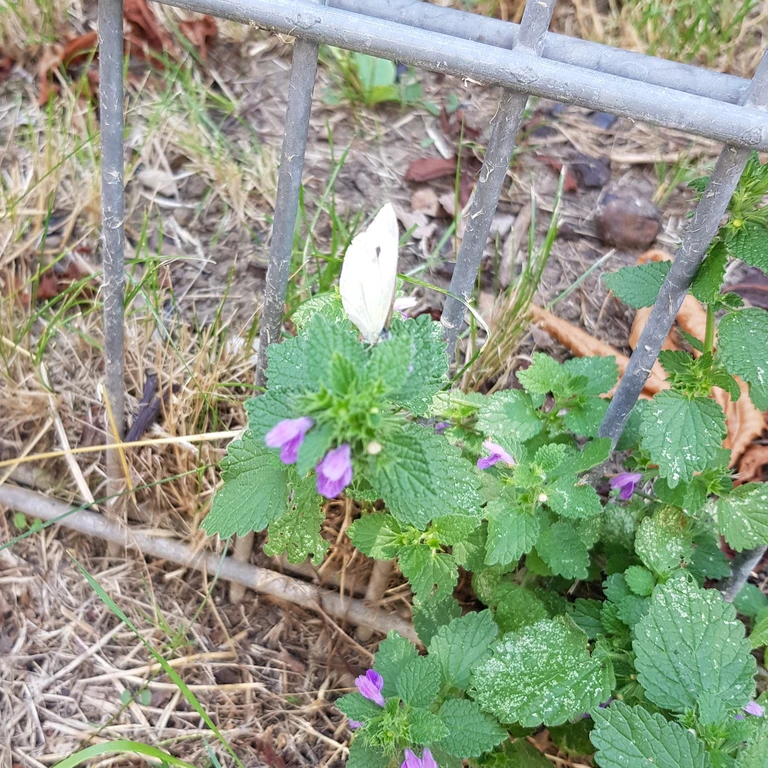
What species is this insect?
Pieris rapae
